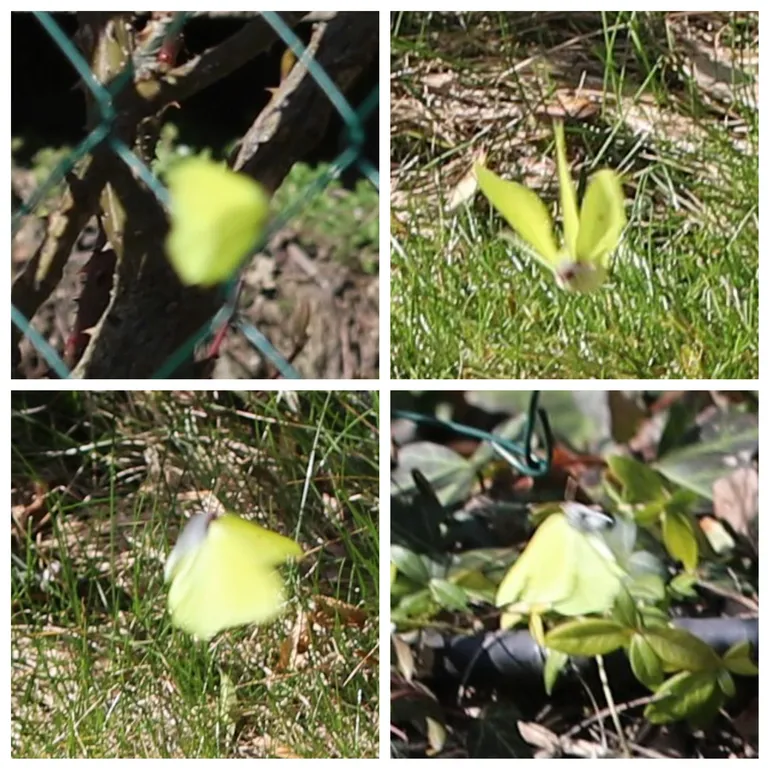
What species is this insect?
Gonepteryx rhamni
